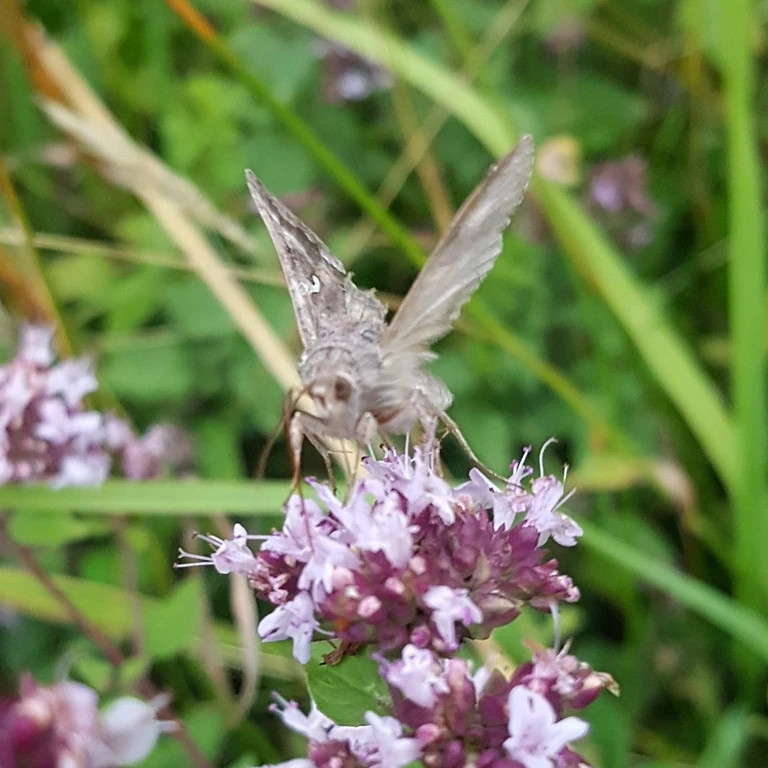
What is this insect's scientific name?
Autographa gamma
